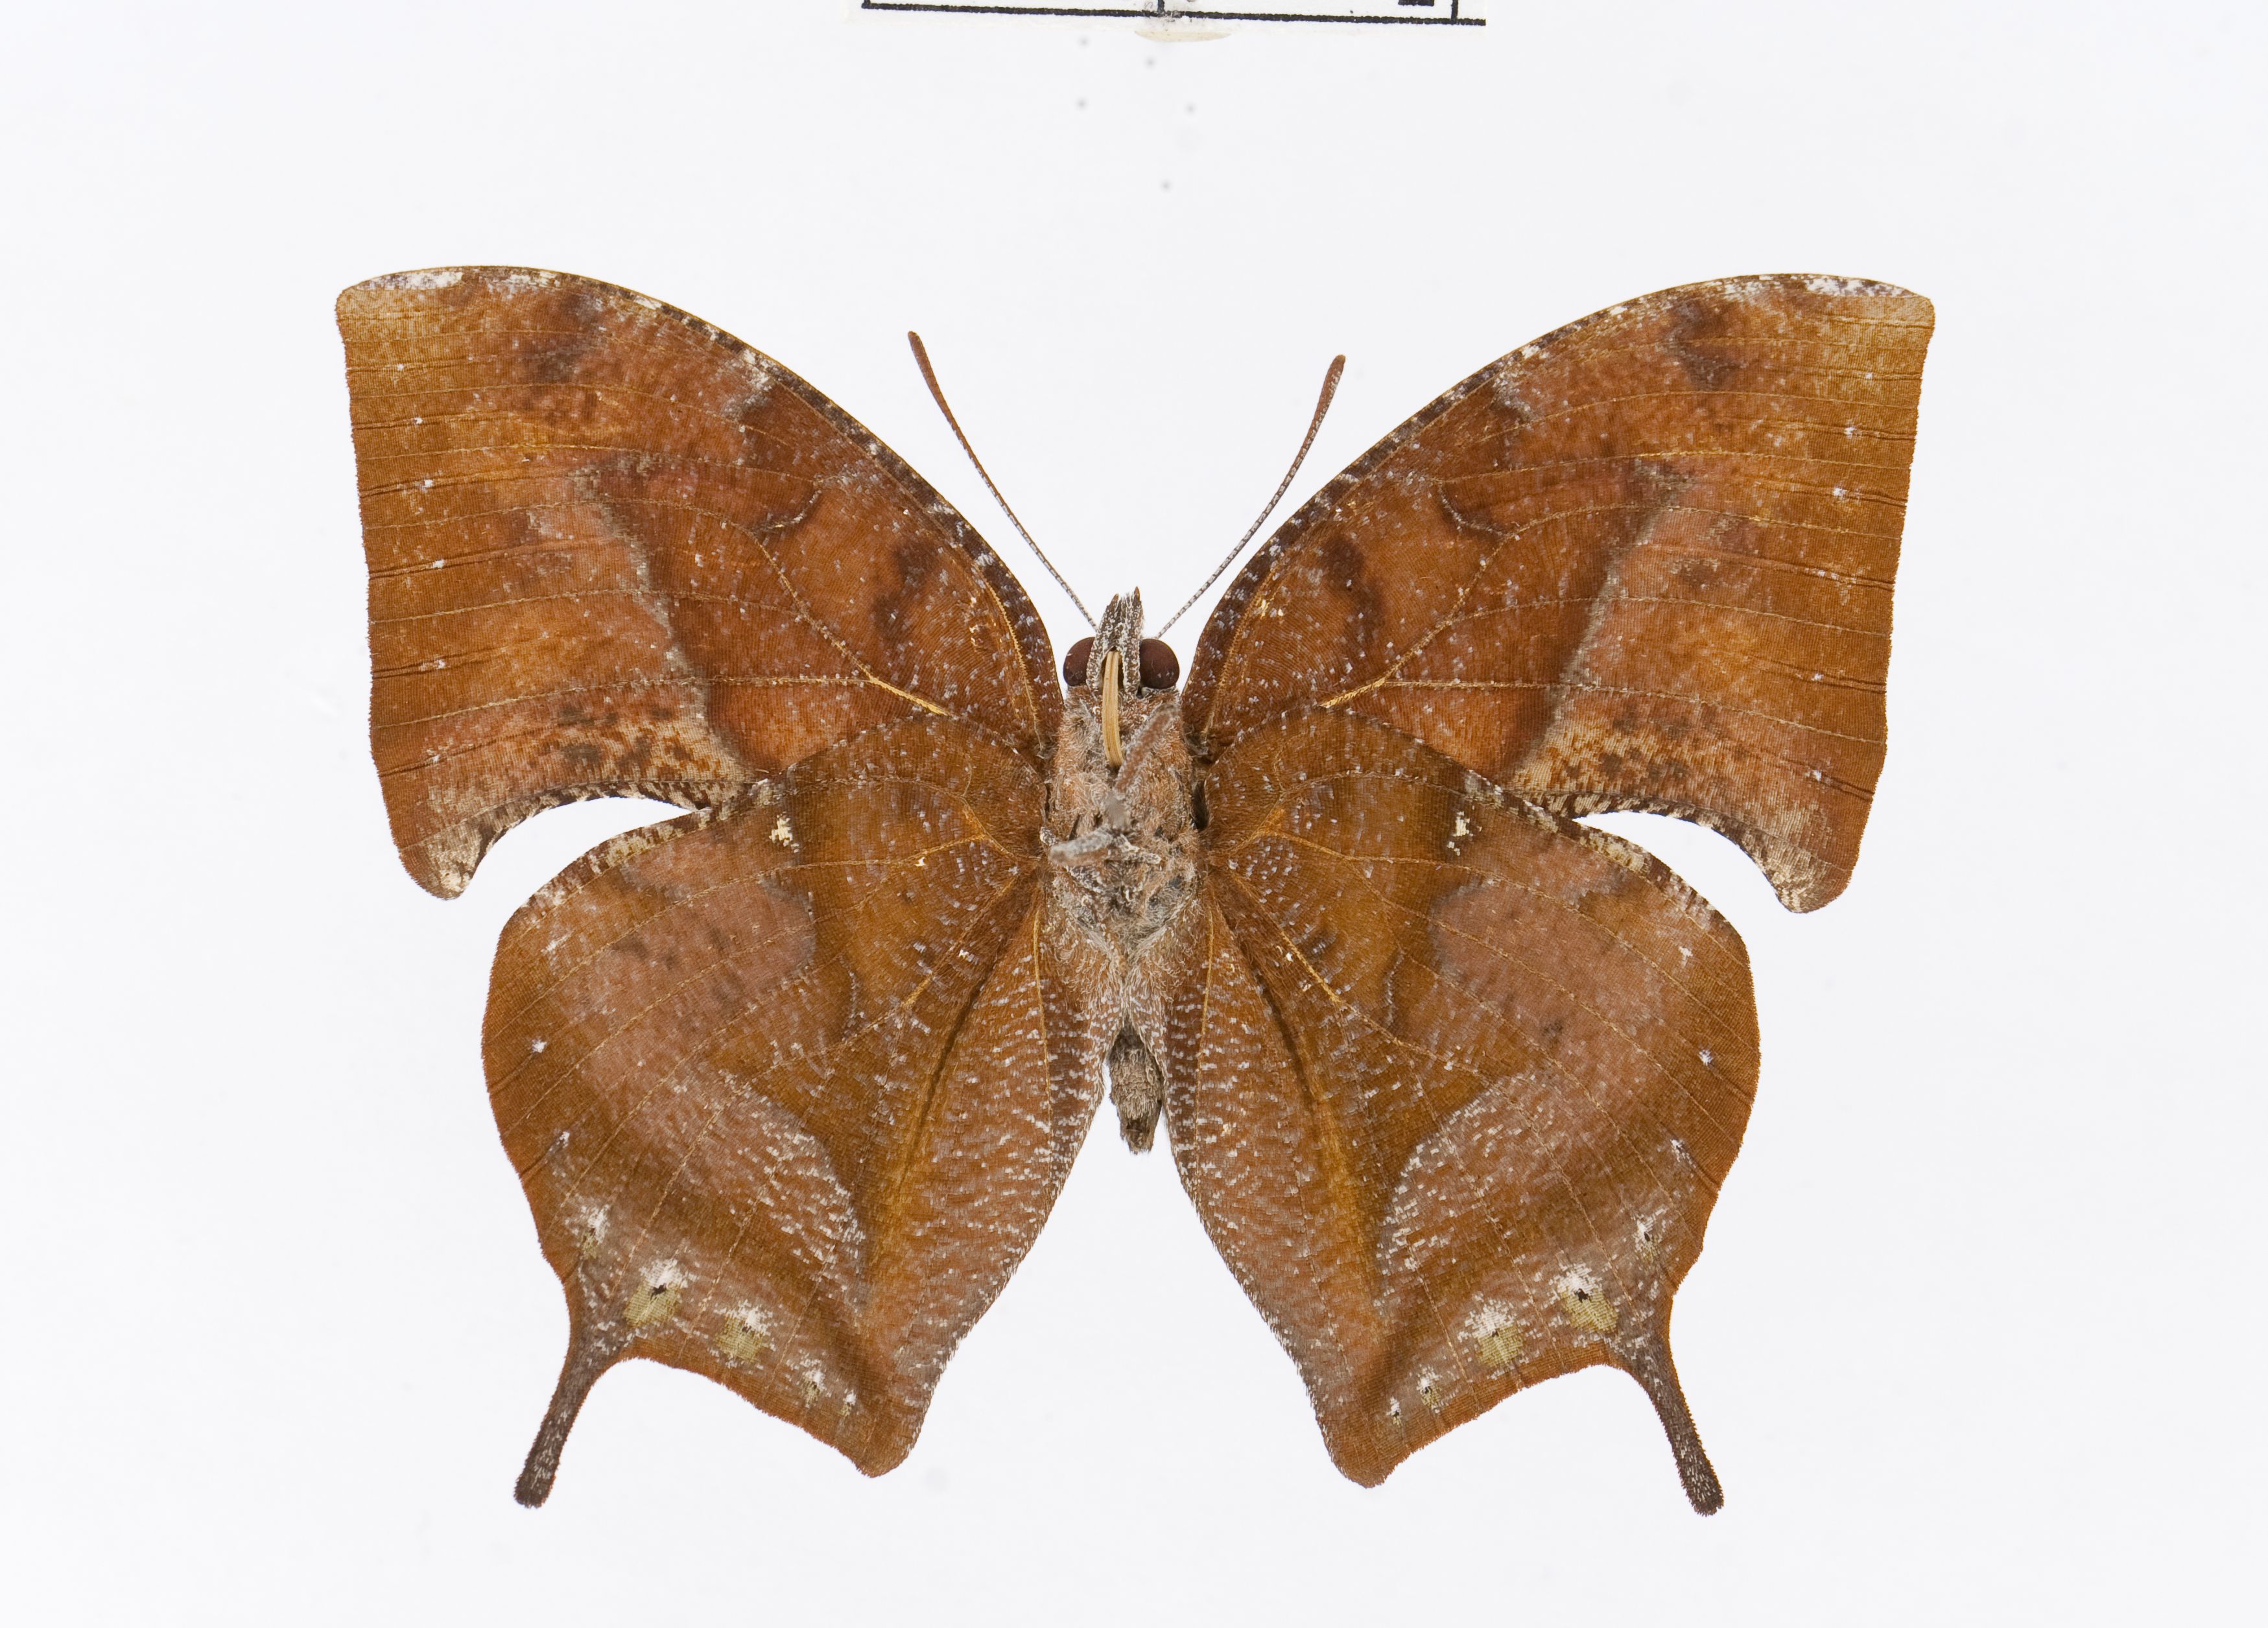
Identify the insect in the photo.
Memphis otrere
